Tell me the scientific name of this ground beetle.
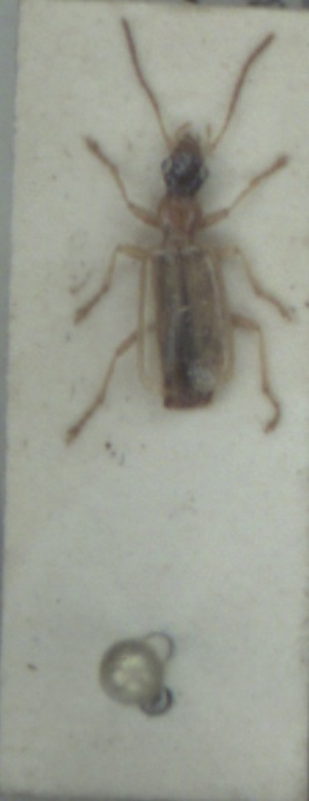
Demetrias atricapillus
